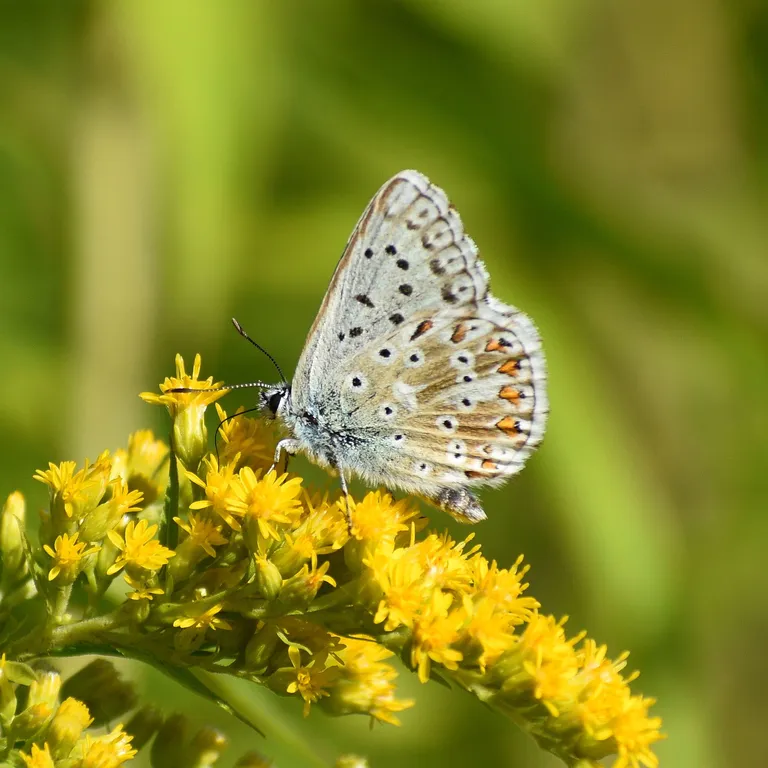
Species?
Lysandra coridon
